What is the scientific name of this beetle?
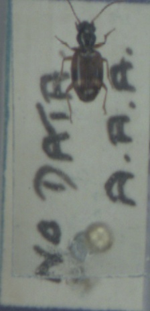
Bembidion articulatum
